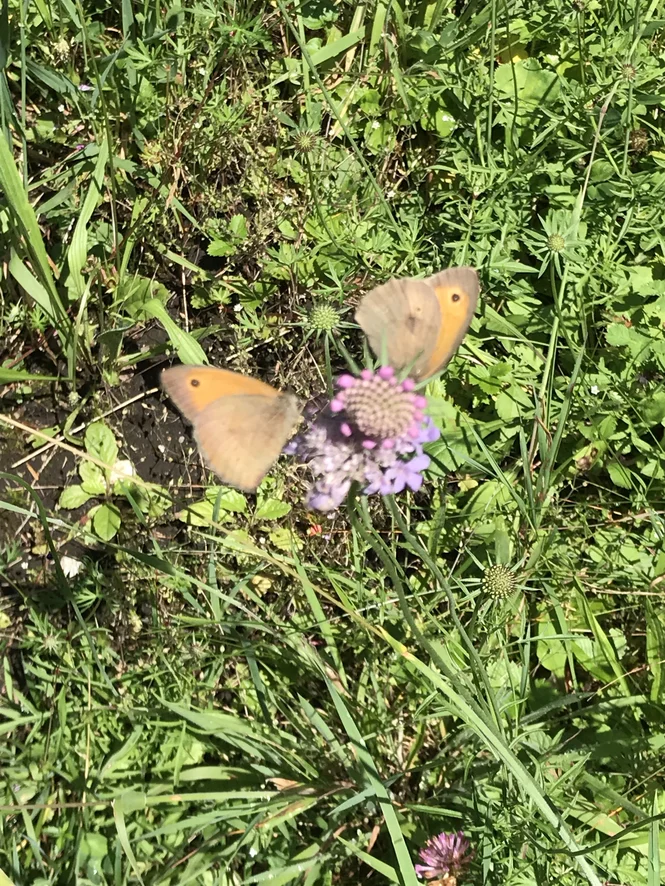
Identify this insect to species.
Maniola jurtina
